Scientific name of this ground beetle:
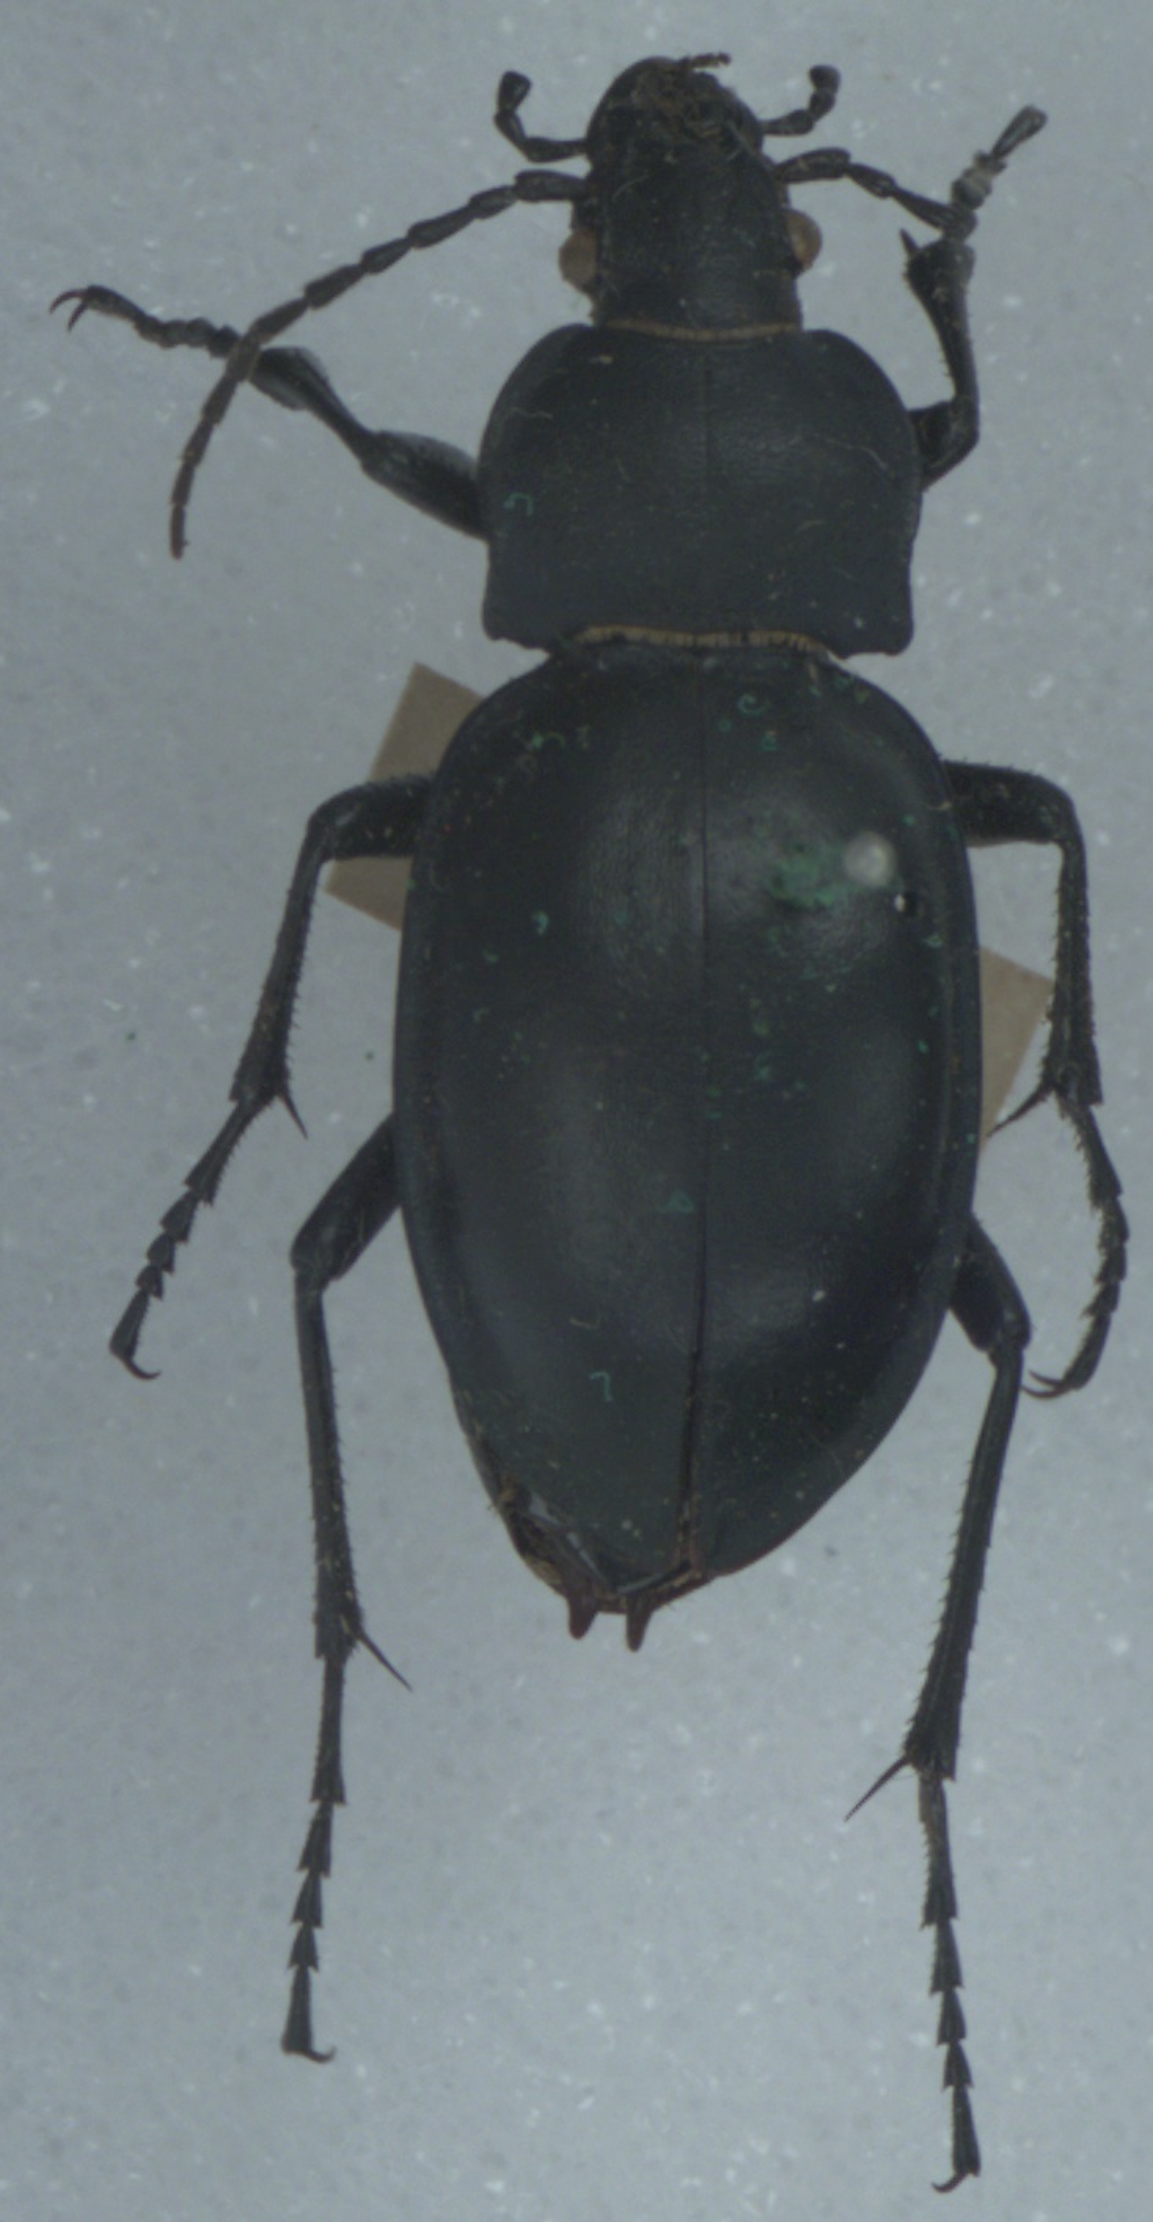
Carabus glabratus
